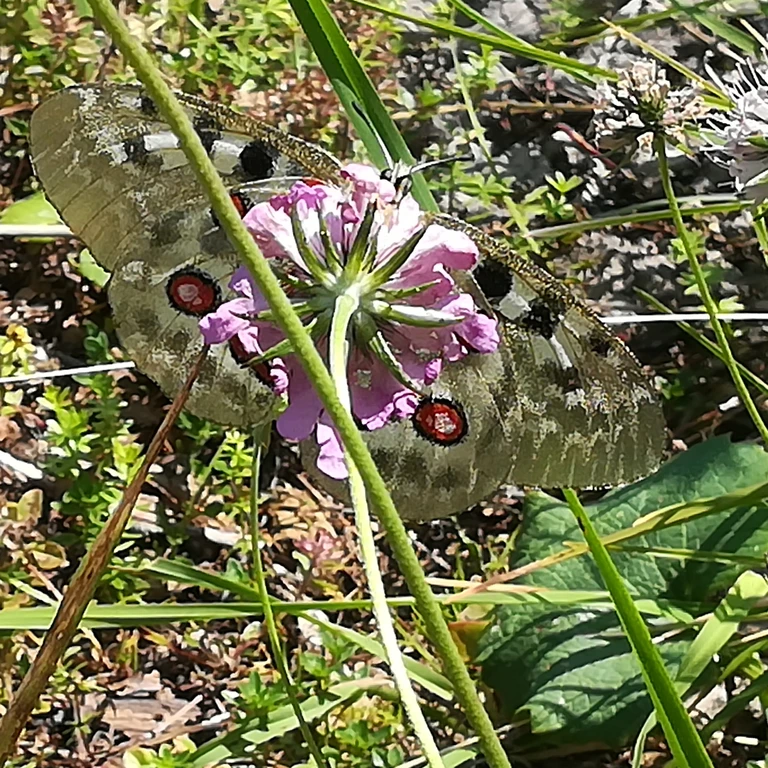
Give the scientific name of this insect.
Parnassius apollo
